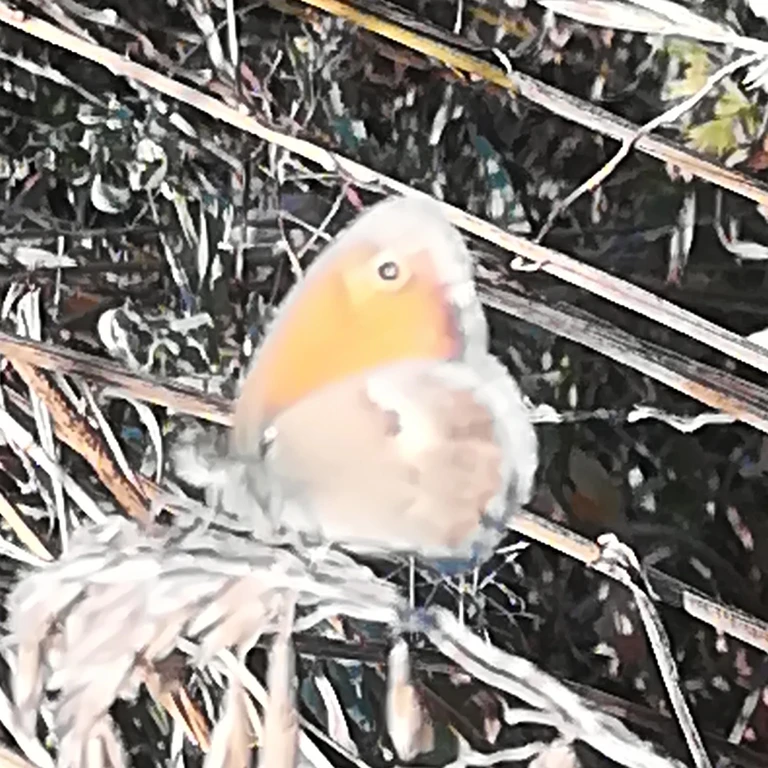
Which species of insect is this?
Coenonympha pamphilus
